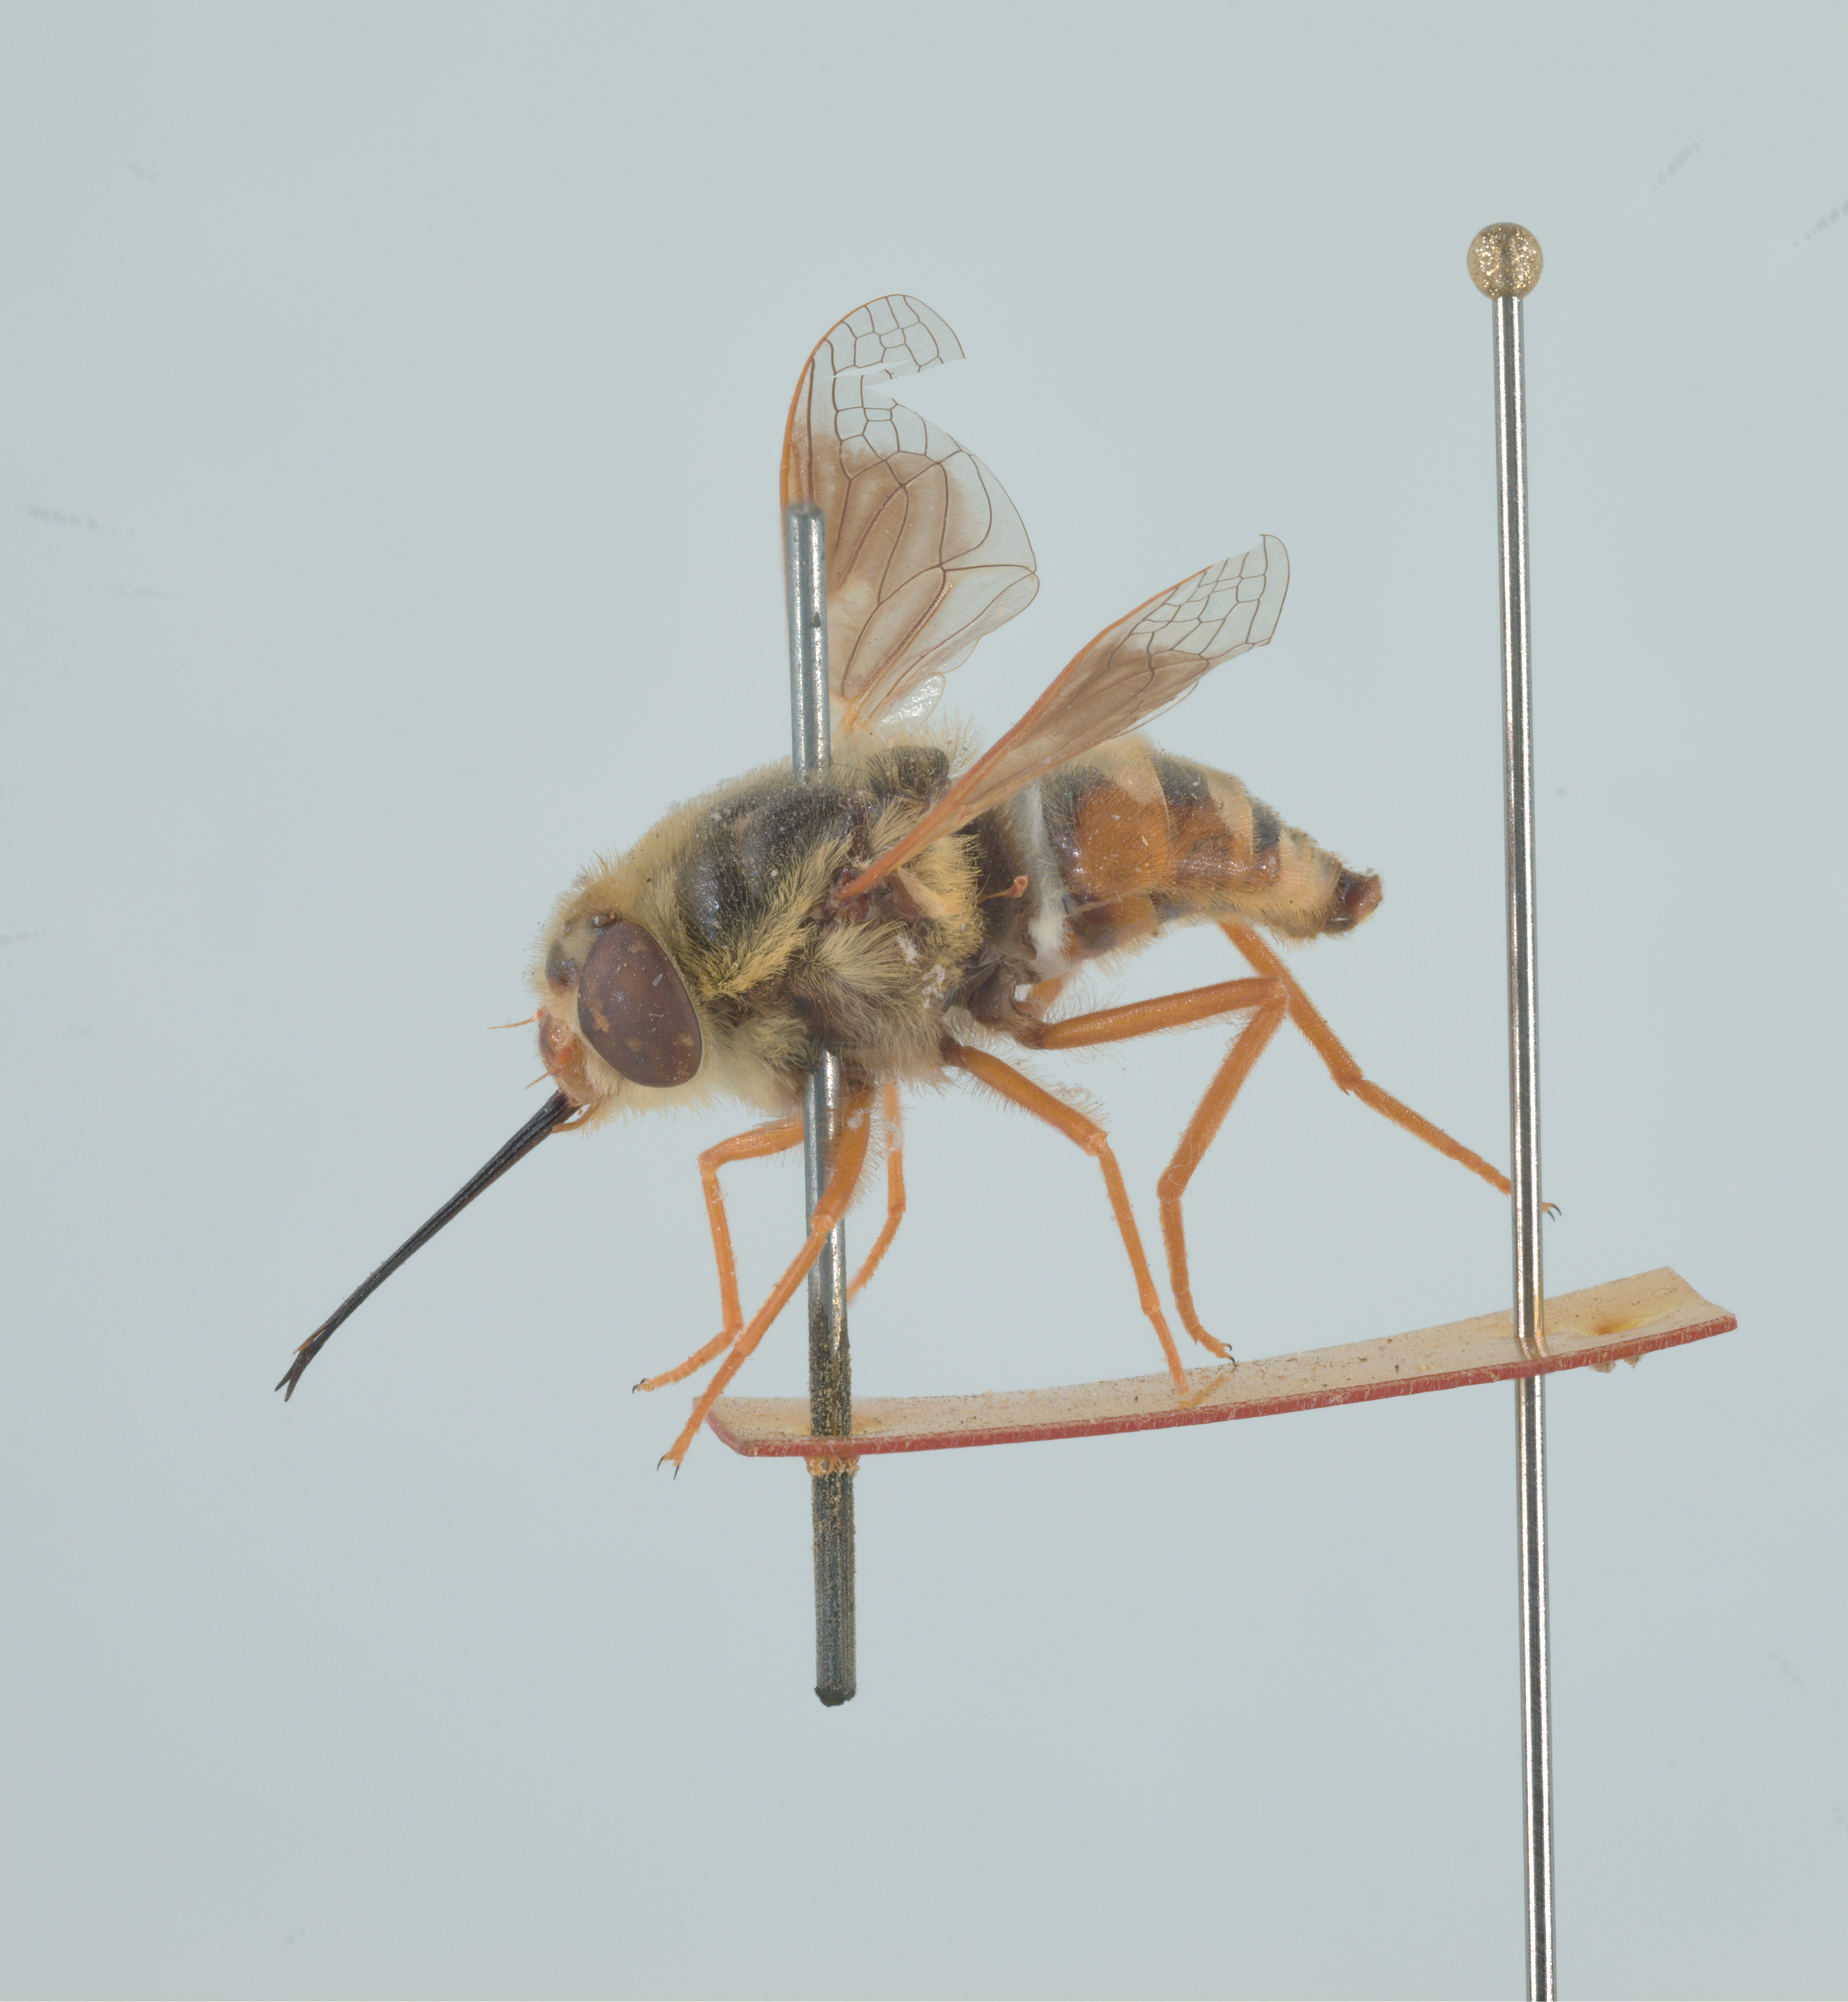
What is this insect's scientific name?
Nemestrinus hermanni
